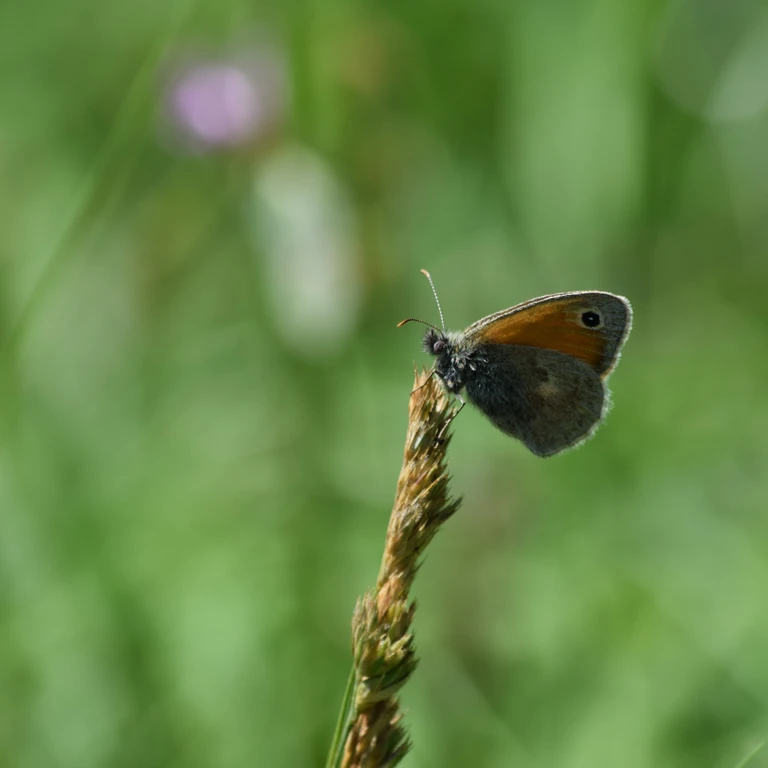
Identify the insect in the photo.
Coenonympha pamphilus
